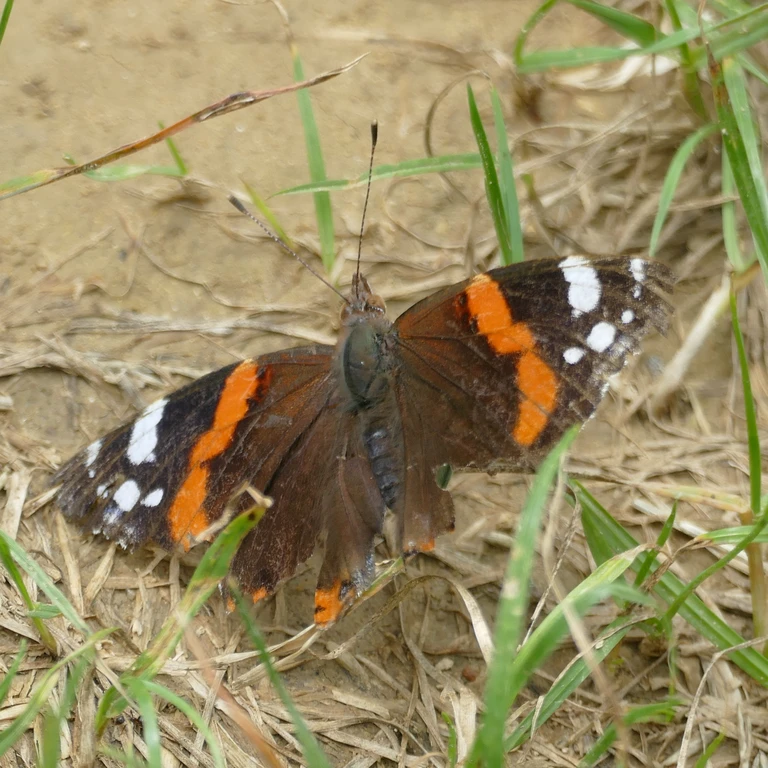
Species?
Vanessa atalanta
